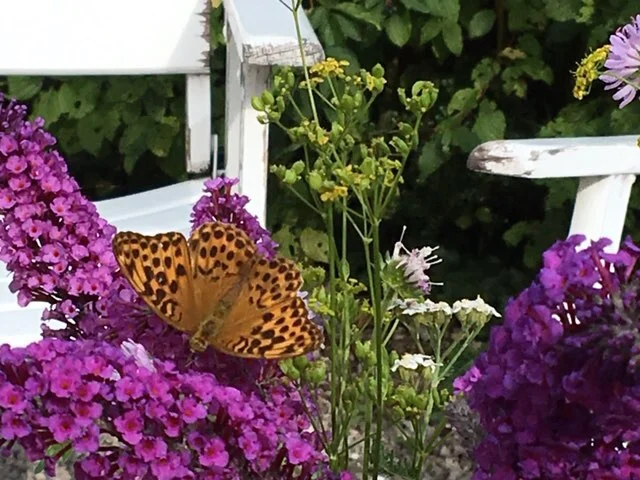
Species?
Argynnis paphia
